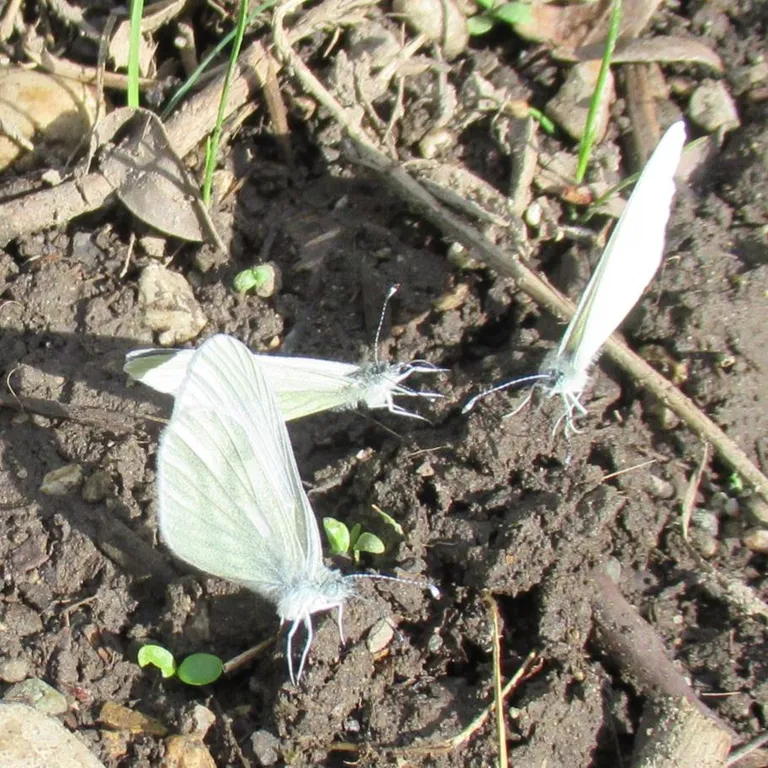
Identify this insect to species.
Leptidea sinapis/juvernica
